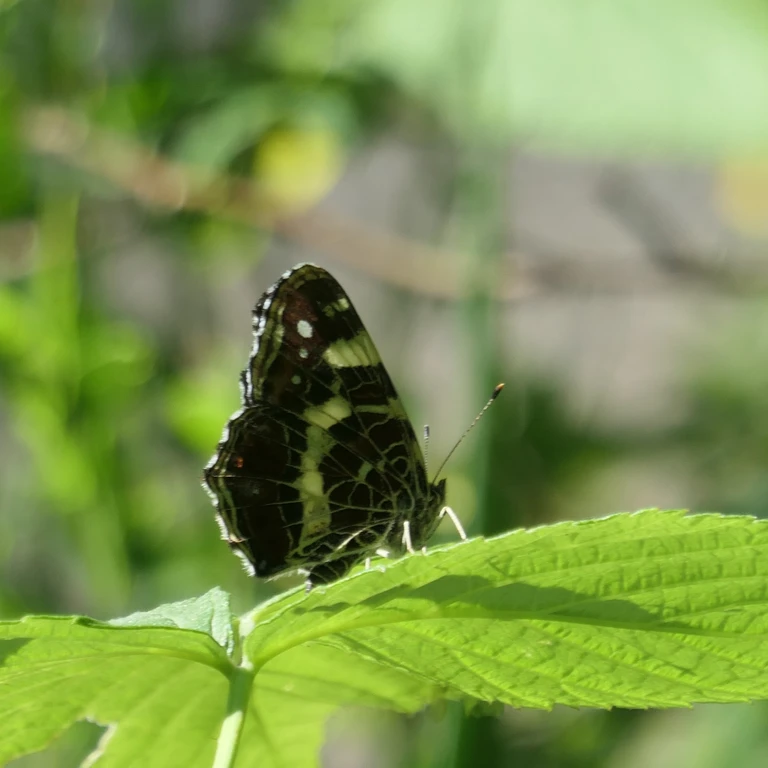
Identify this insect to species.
Araschnia levana
